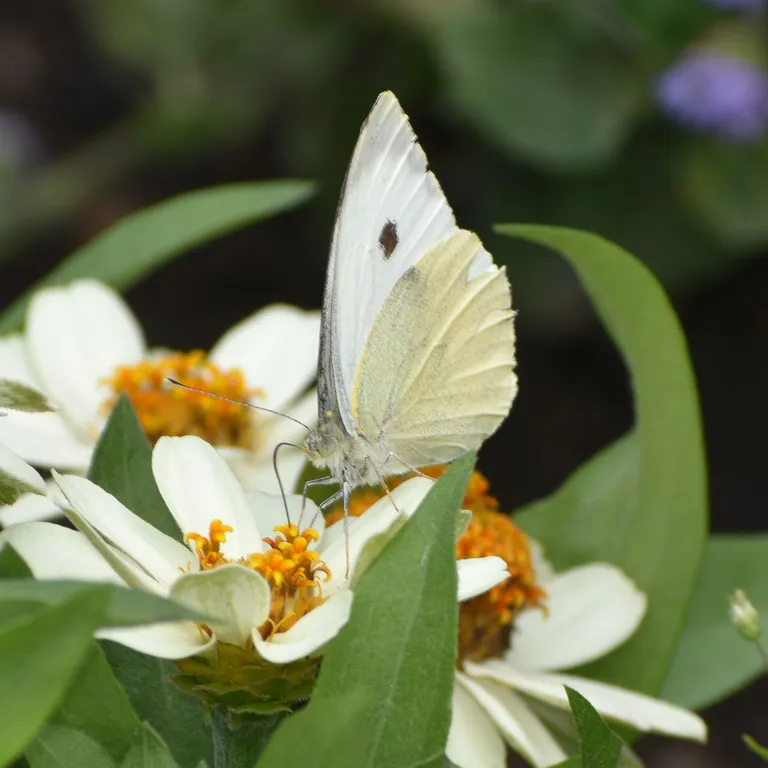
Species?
Pieris brassicae
